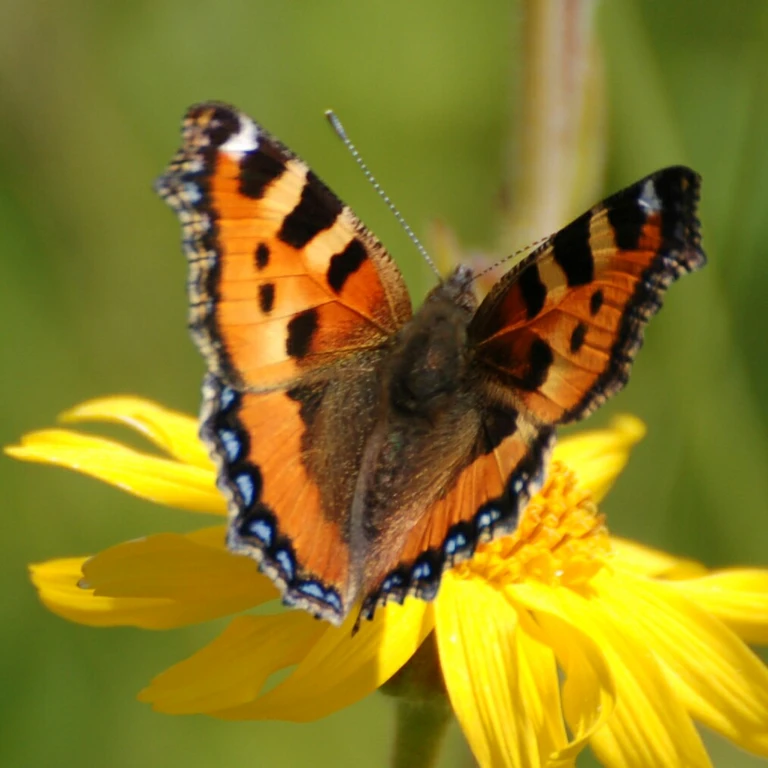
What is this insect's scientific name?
Aglais urticae
